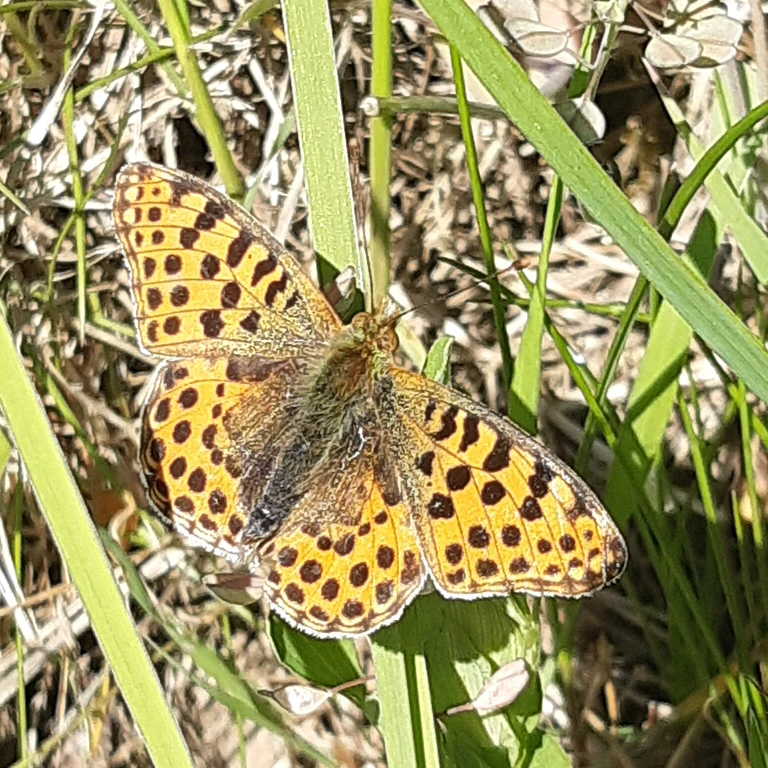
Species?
Issoria lathonia
